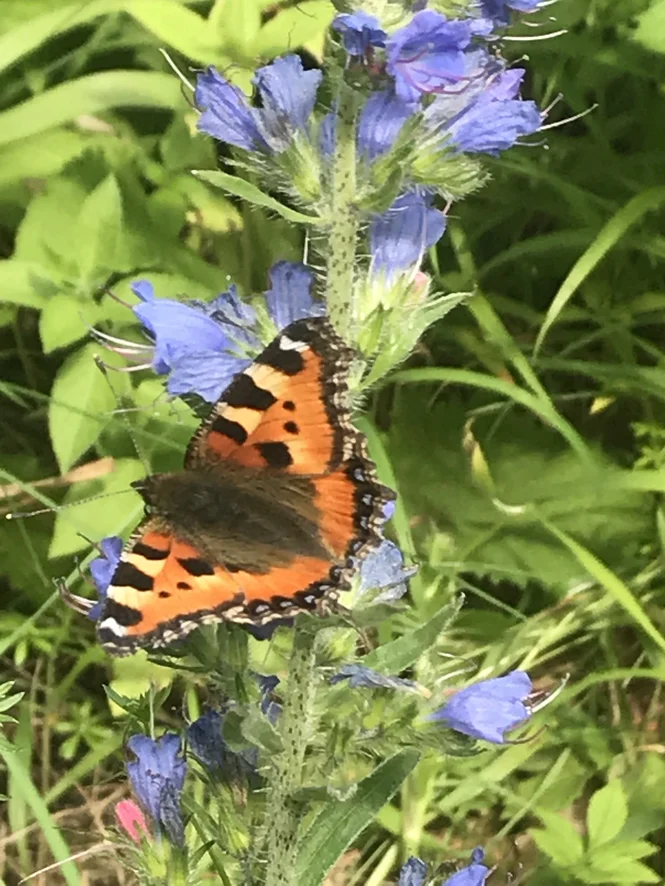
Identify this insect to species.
Aglais urticae
